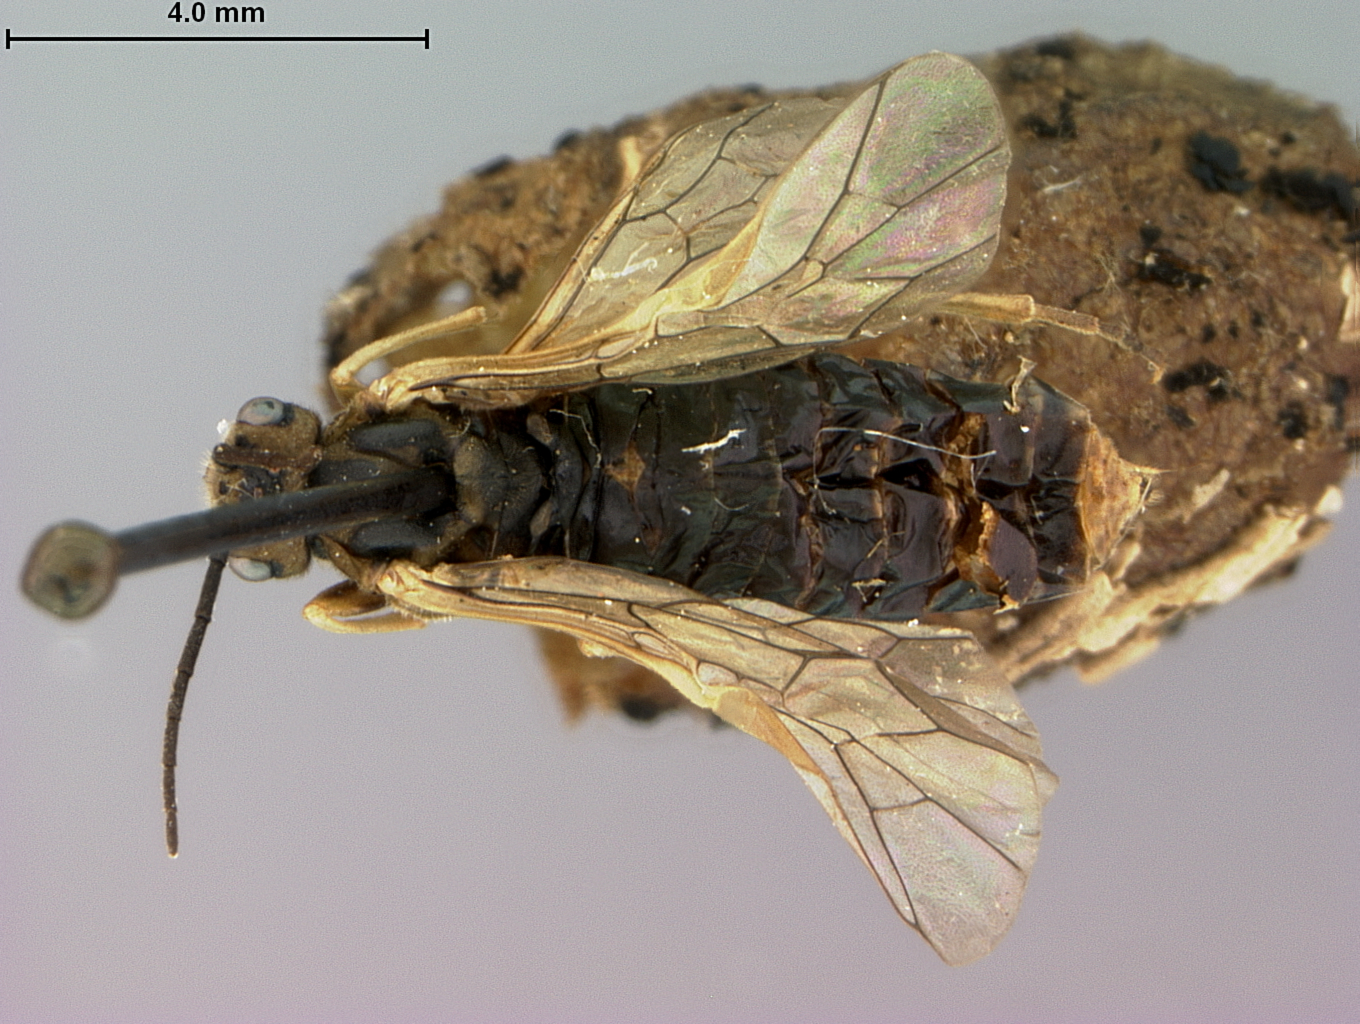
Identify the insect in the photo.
Amauronematus whitneyi
